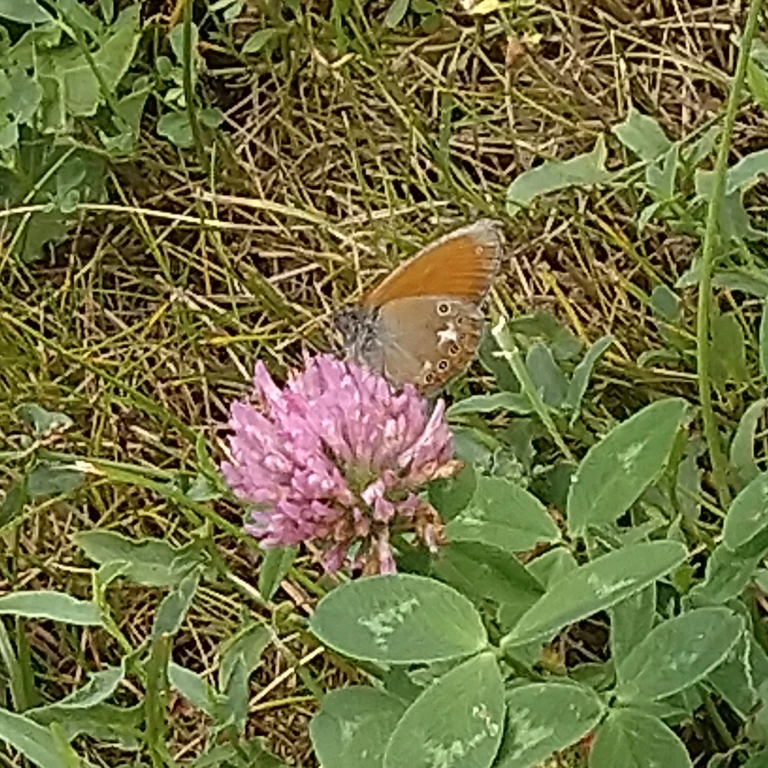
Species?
Coenonympha glycerion (also Coenonympha iphis)
